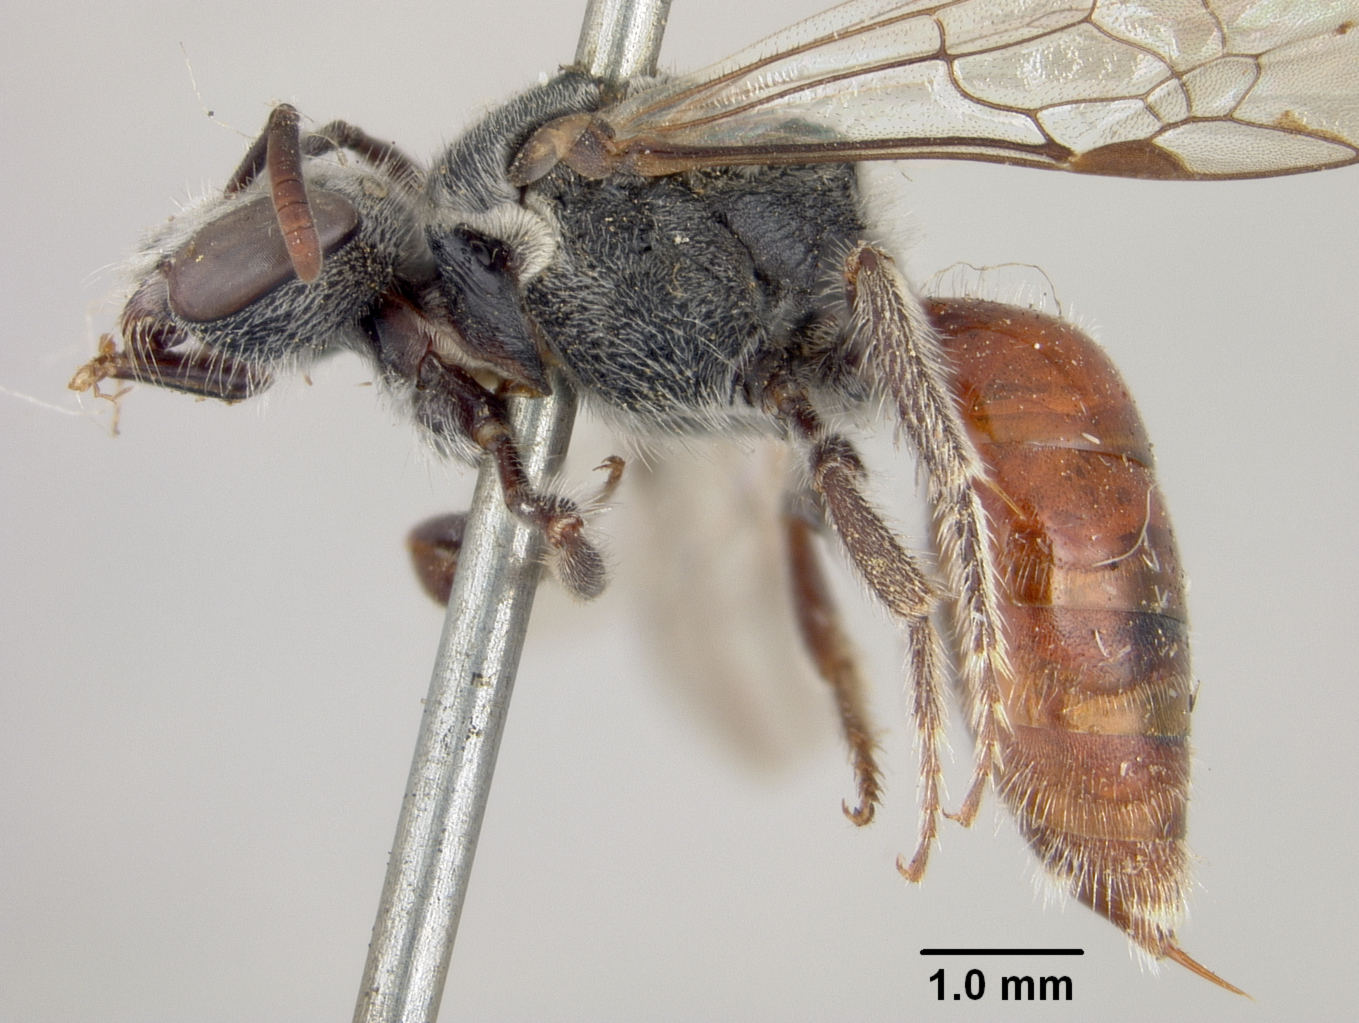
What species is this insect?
Sphecodes fortior
